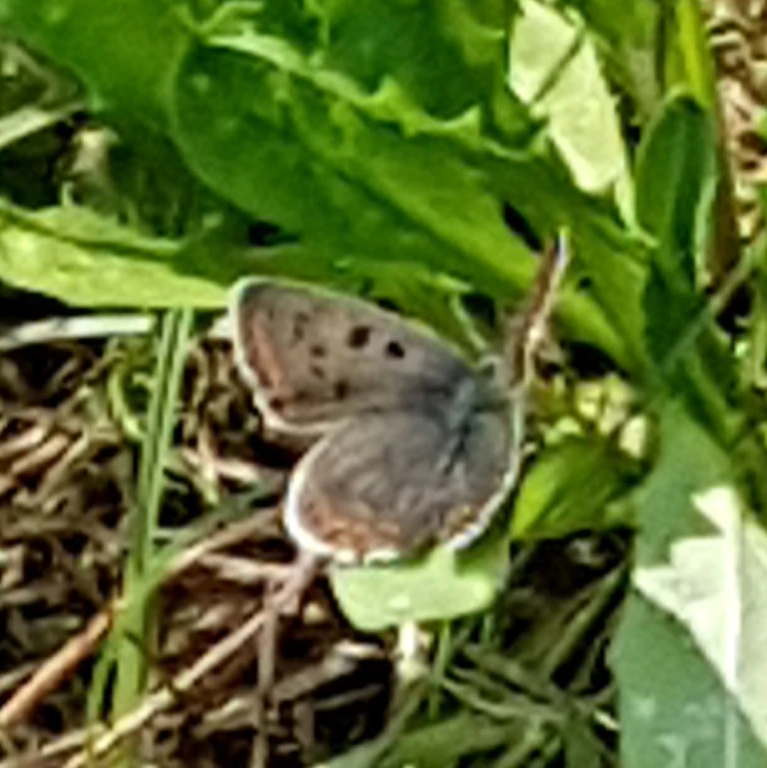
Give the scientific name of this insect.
Lycaena tityrus (also Loweia tityrus)
